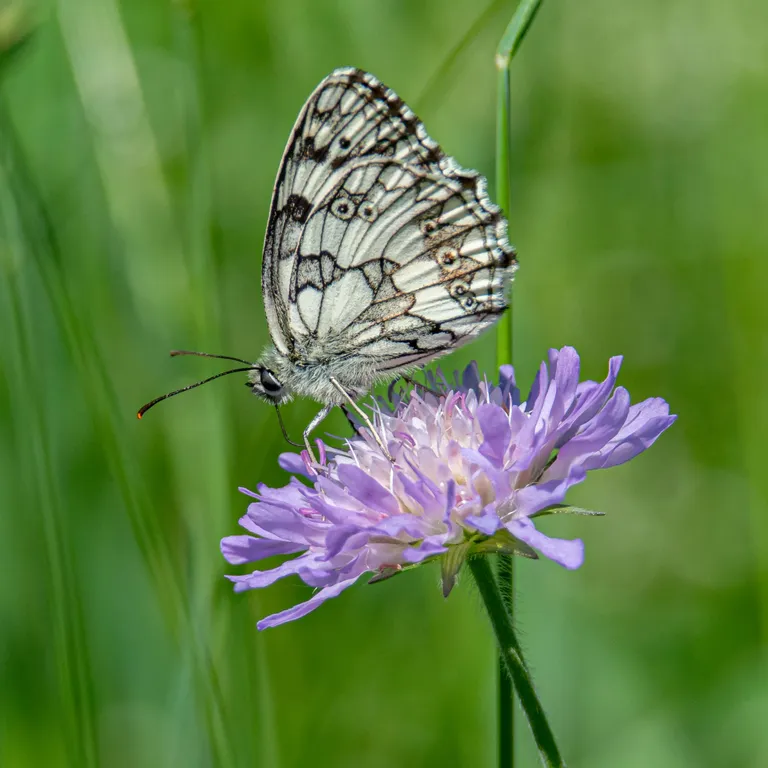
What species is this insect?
Melanargia galathea
